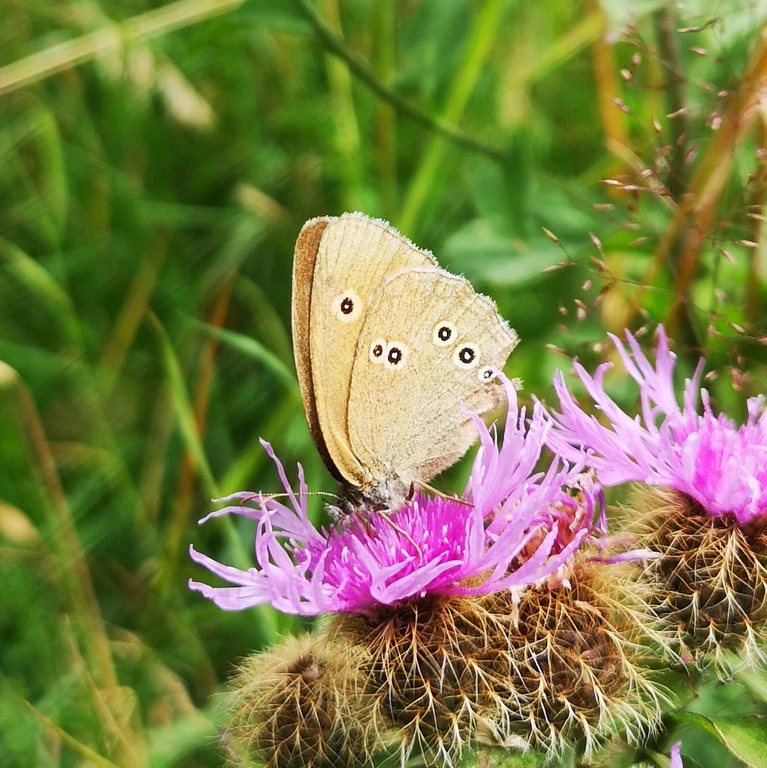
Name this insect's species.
Aphantopus hyperantus
